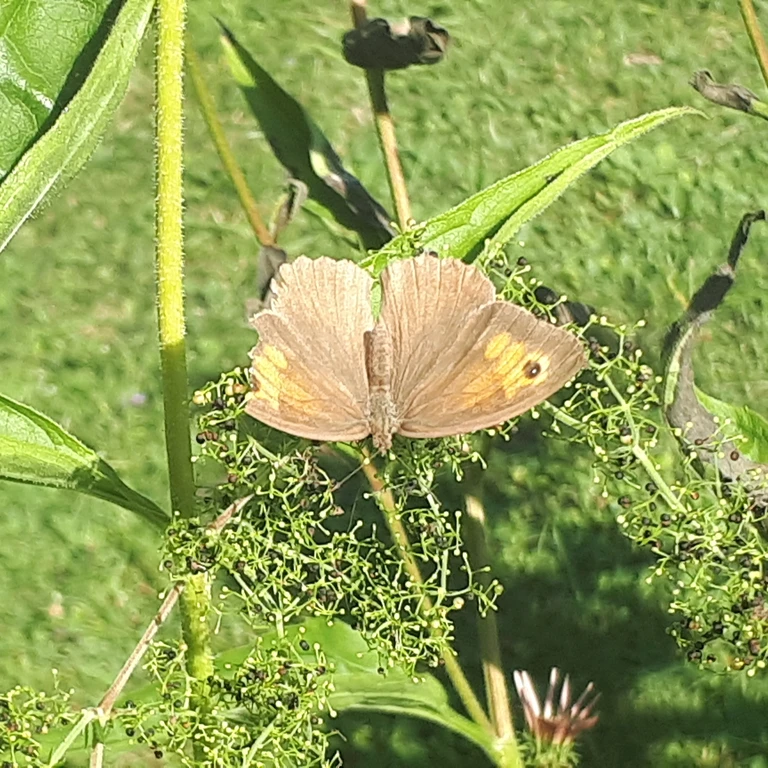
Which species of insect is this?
Maniola jurtina
